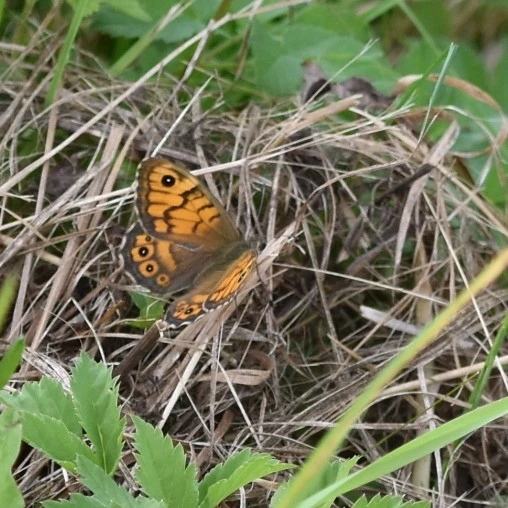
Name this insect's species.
Lasiommata megera (also Pararge megera)
